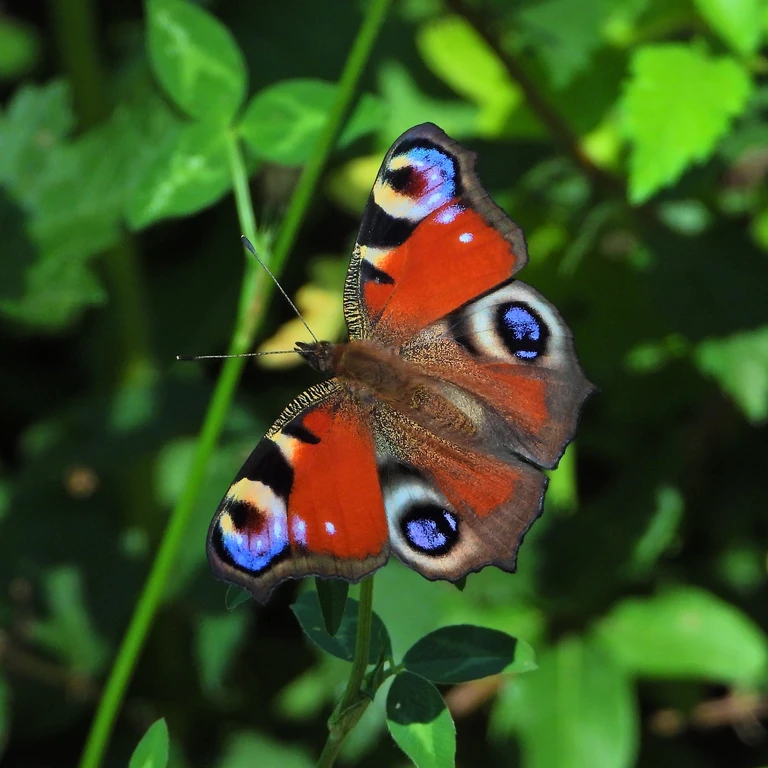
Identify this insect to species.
Aglais io
